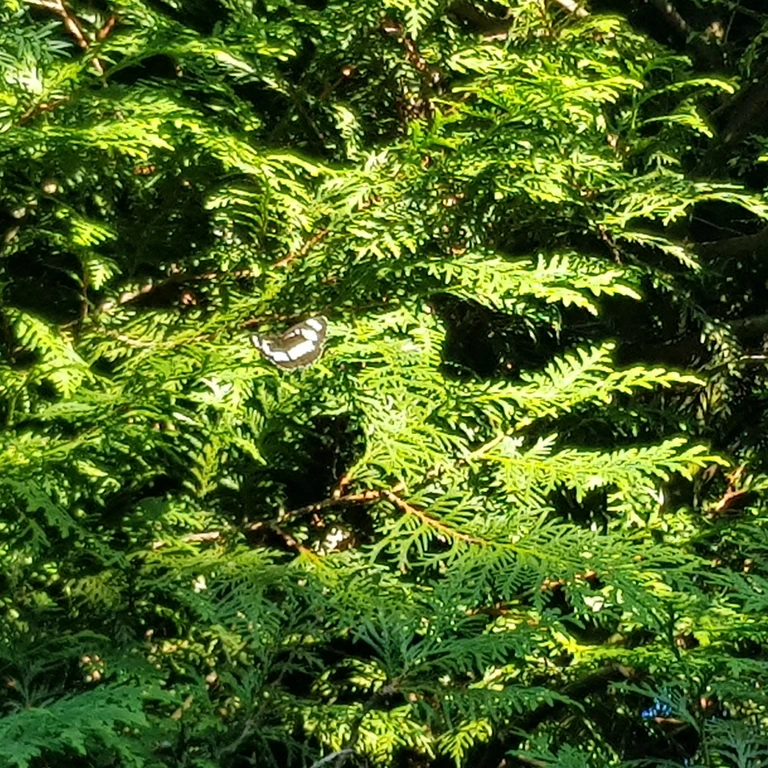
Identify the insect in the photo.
Neptis rivularis
